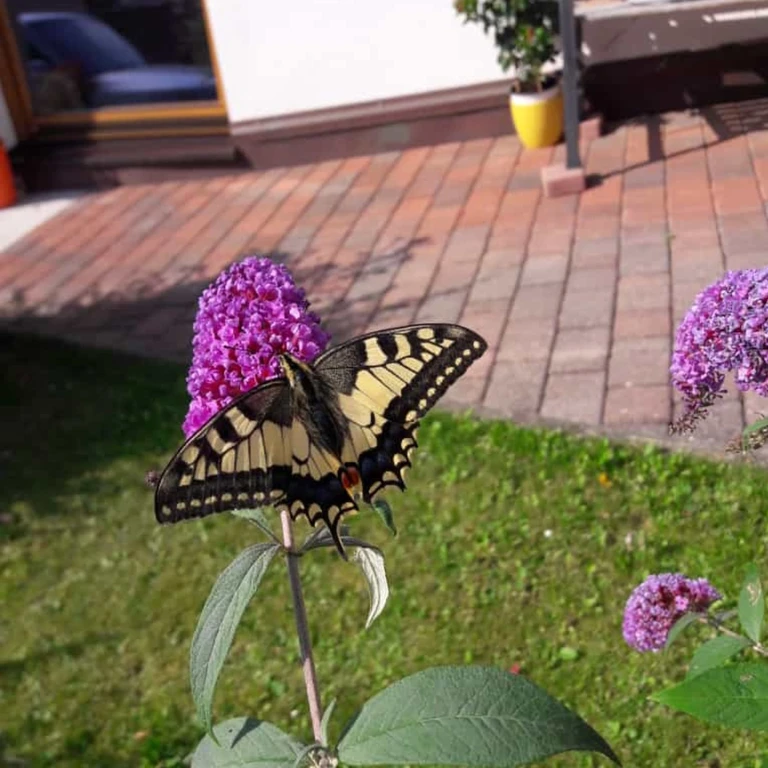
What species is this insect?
Papilio machaon
